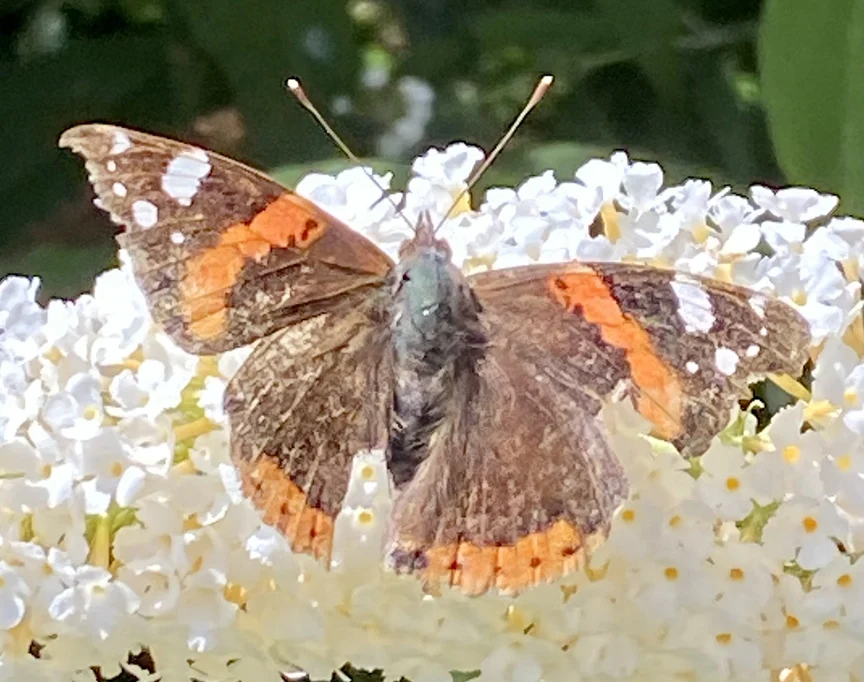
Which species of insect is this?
Vanessa atalanta
